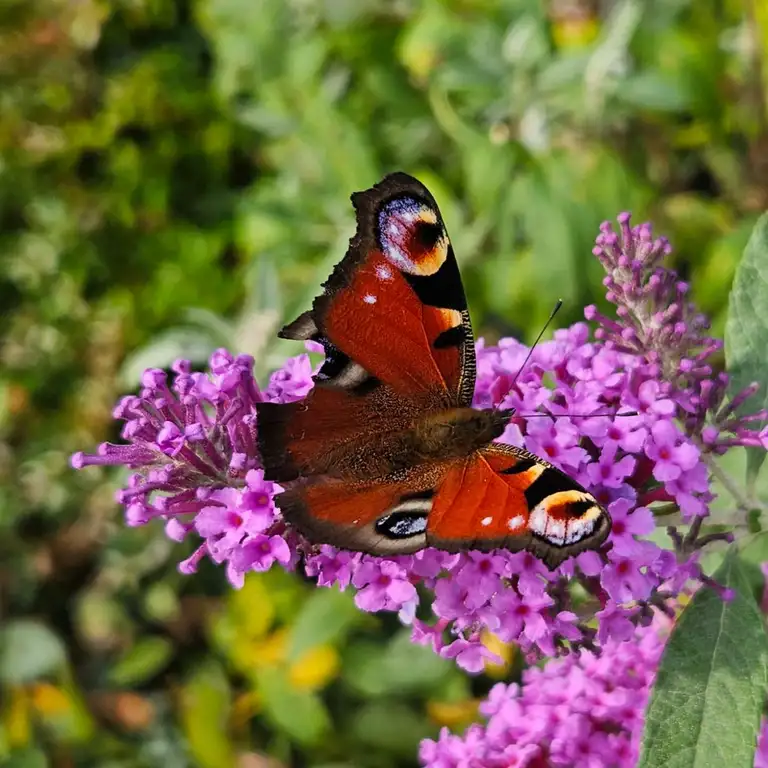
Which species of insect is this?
Aglais io
